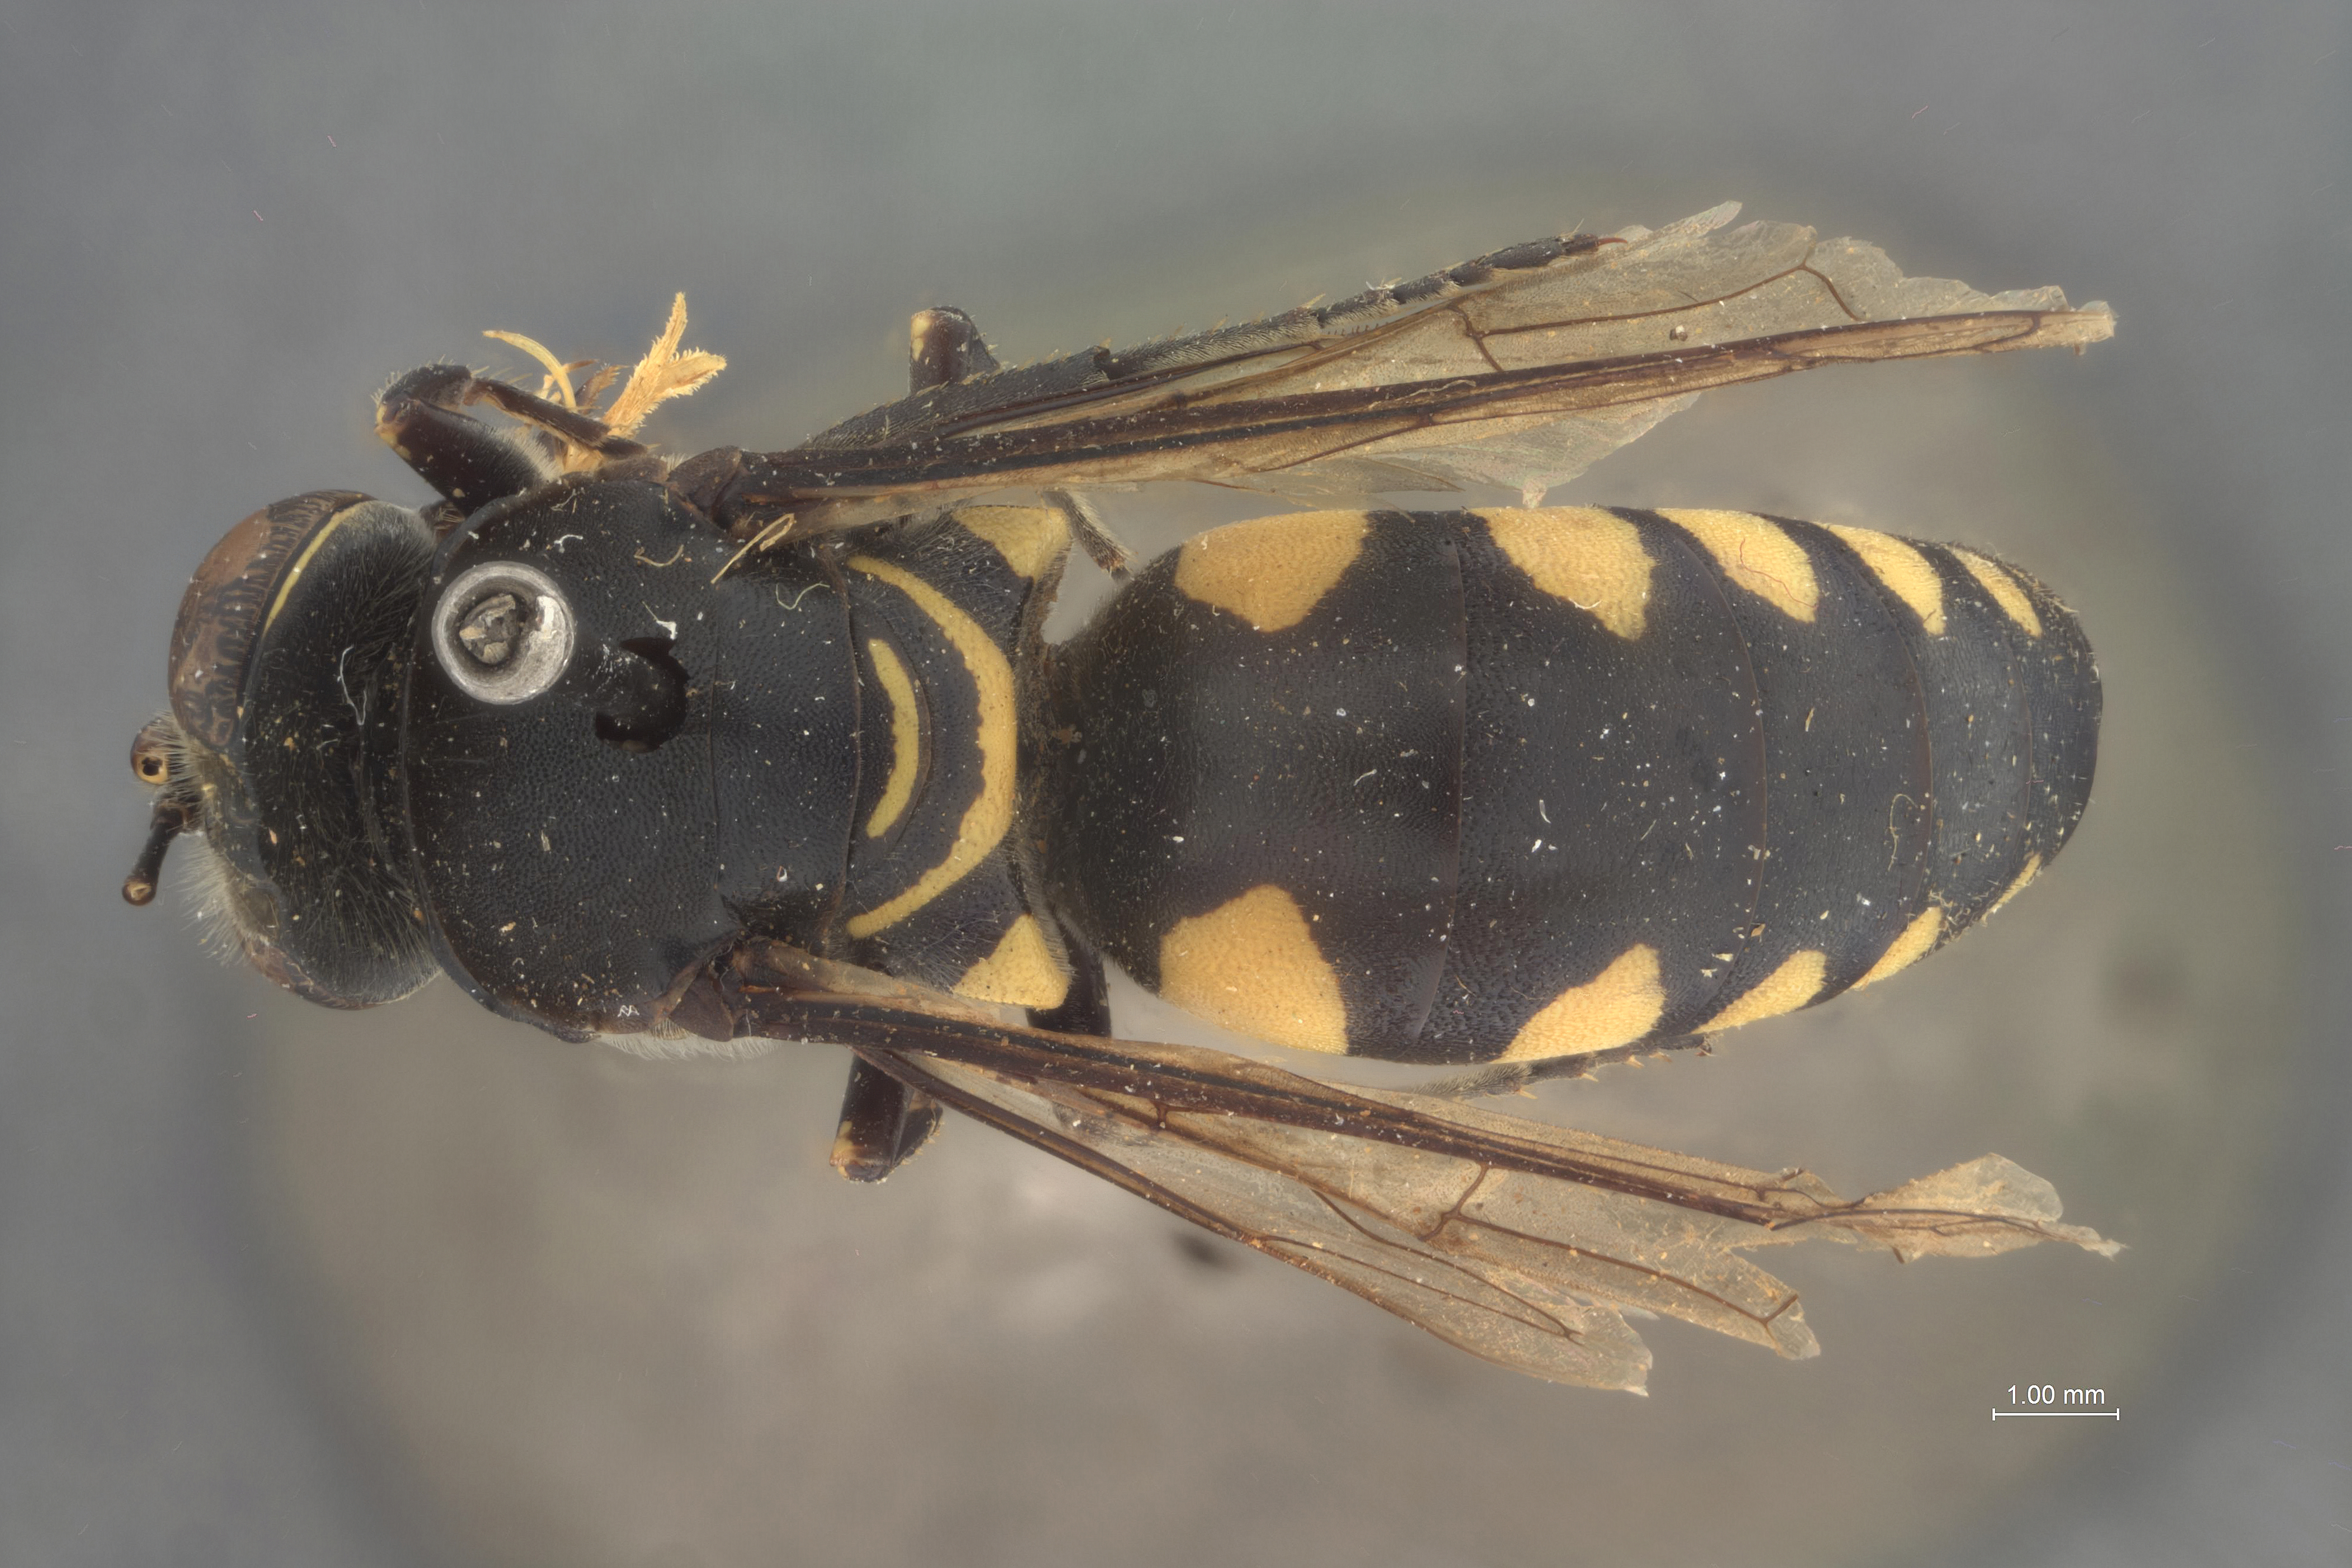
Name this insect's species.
Bicyrtes quinquemaculata
